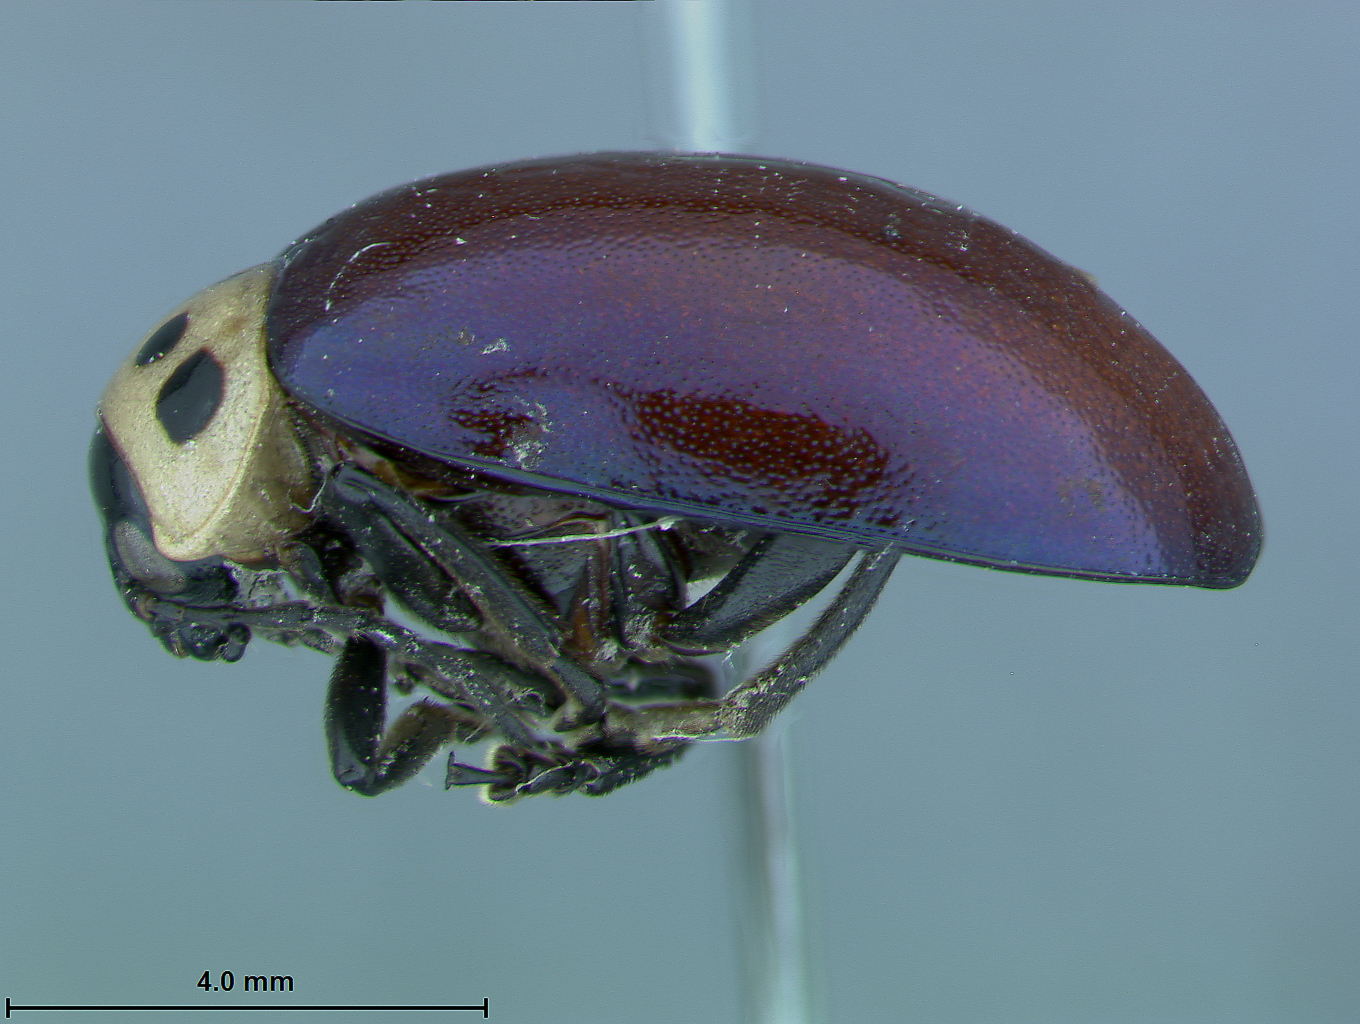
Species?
Morphosphaera metallescens
